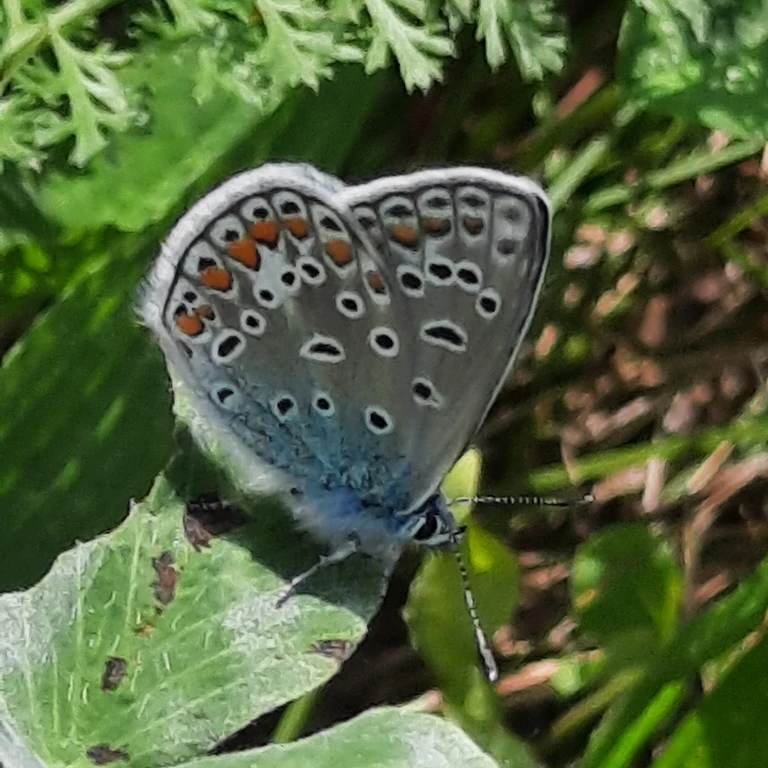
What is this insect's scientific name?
Polyommatus icarus
